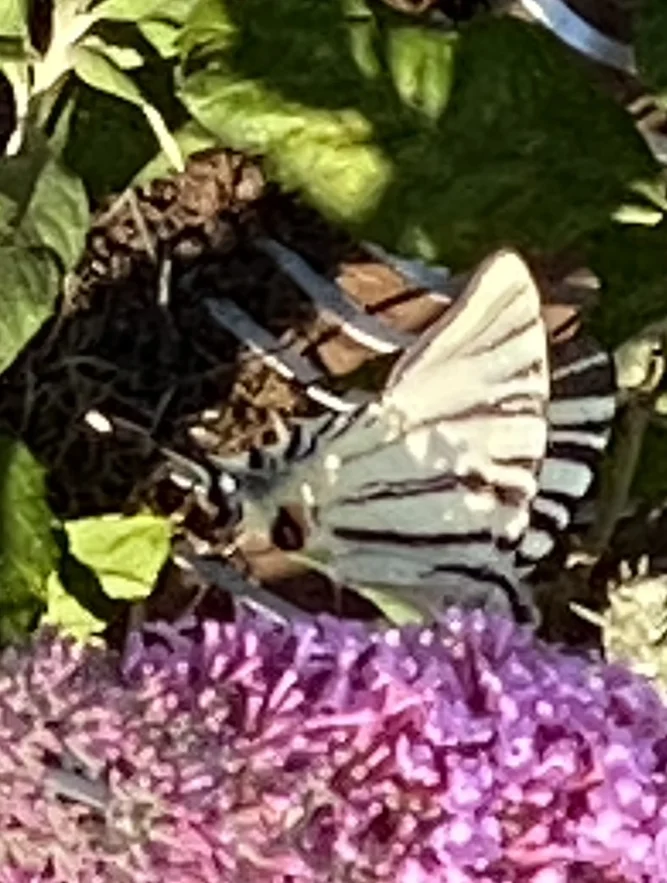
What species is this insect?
Iphiclides podalirius
